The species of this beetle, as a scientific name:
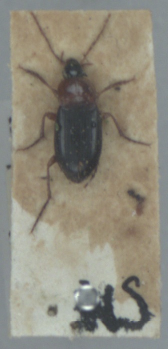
Calathus melanocephalus
